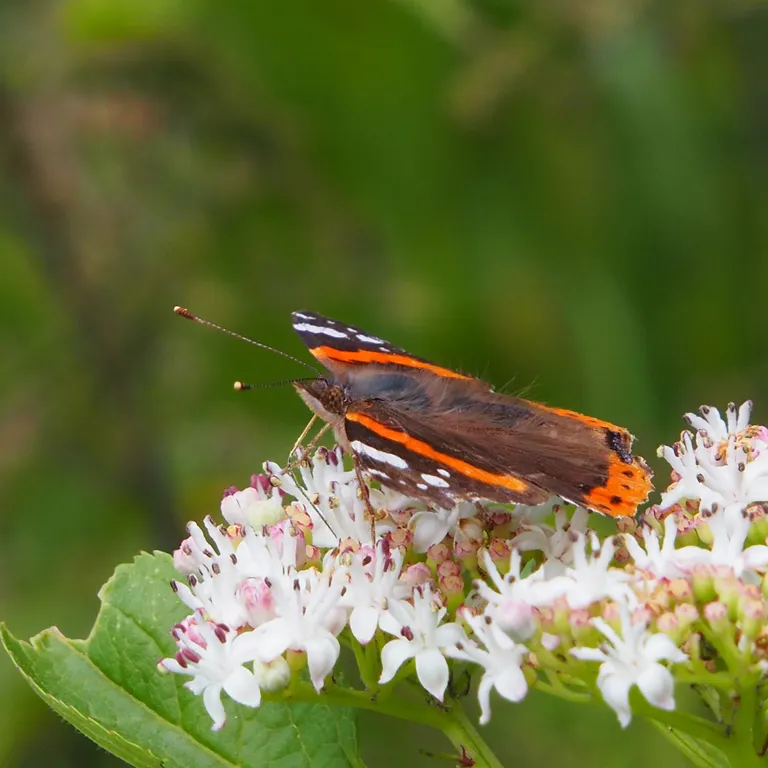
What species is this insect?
Vanessa atalanta
